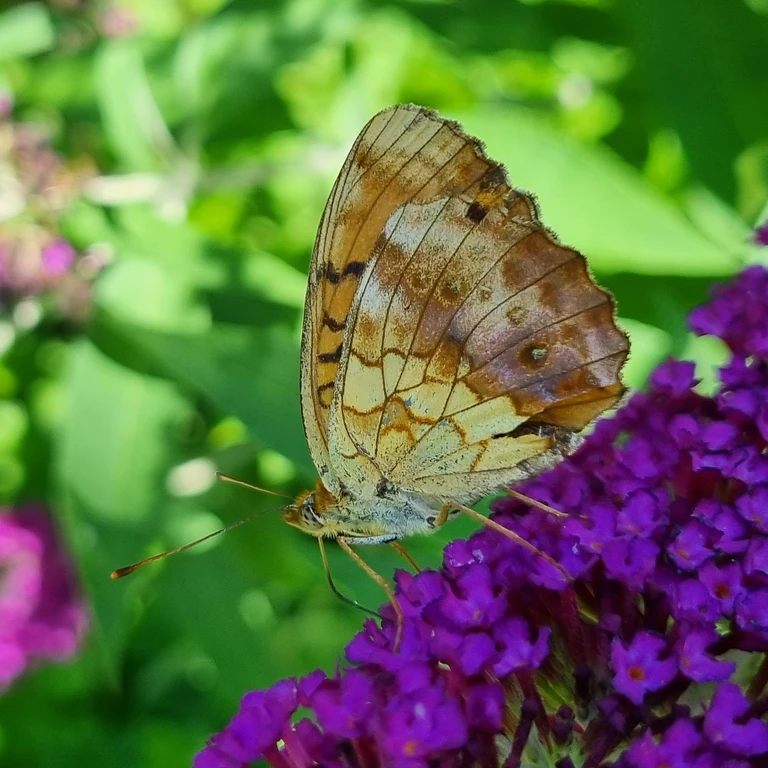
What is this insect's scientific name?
Brenthis daphne
